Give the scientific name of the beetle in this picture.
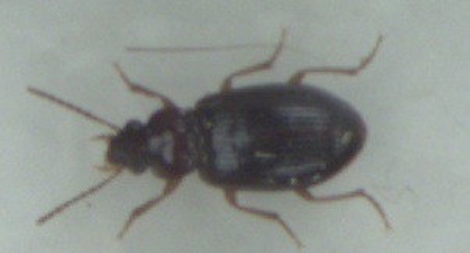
Bradycellus harpalinus
